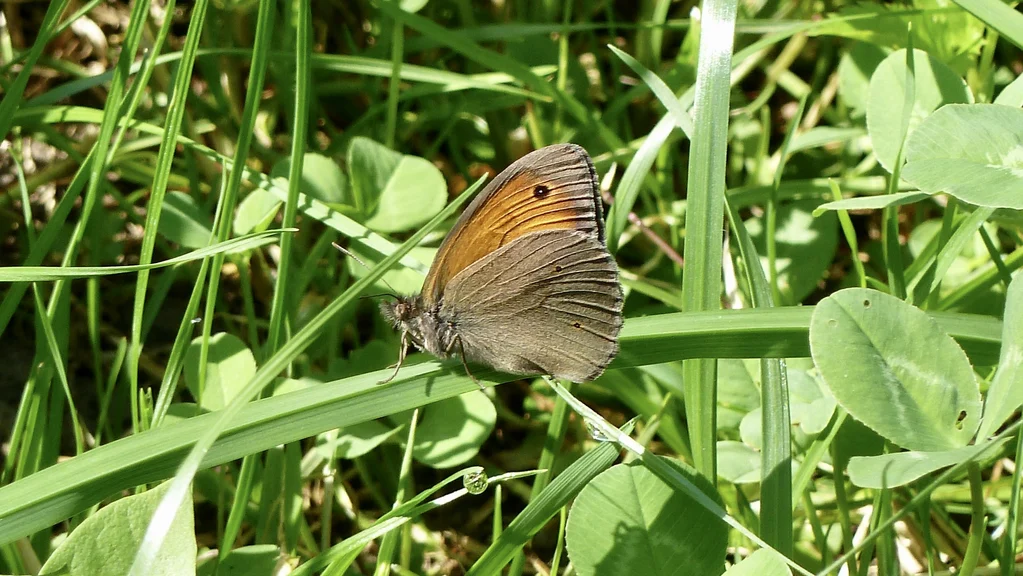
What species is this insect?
Maniola jurtina
